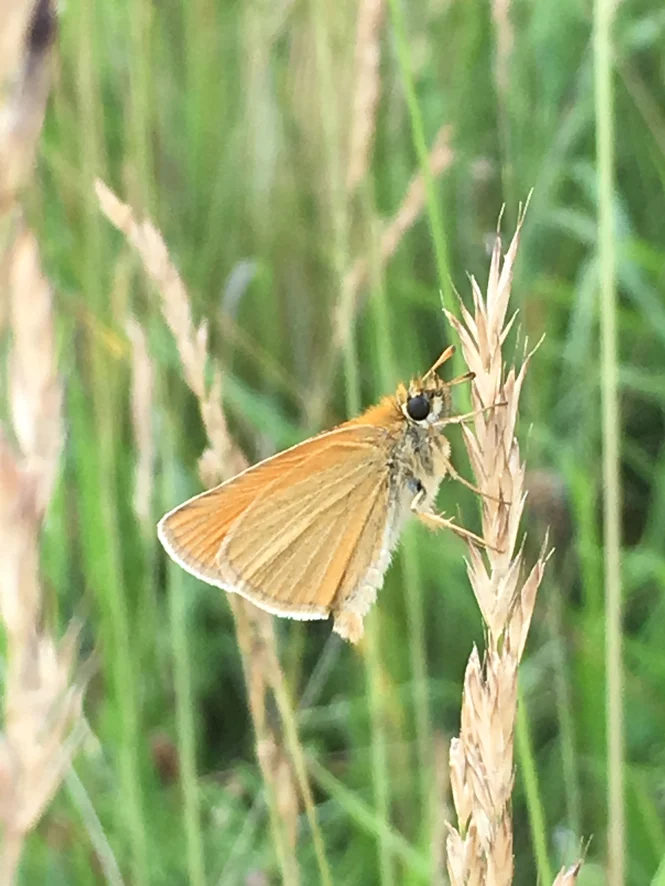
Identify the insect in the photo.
Thymelicus lineola
